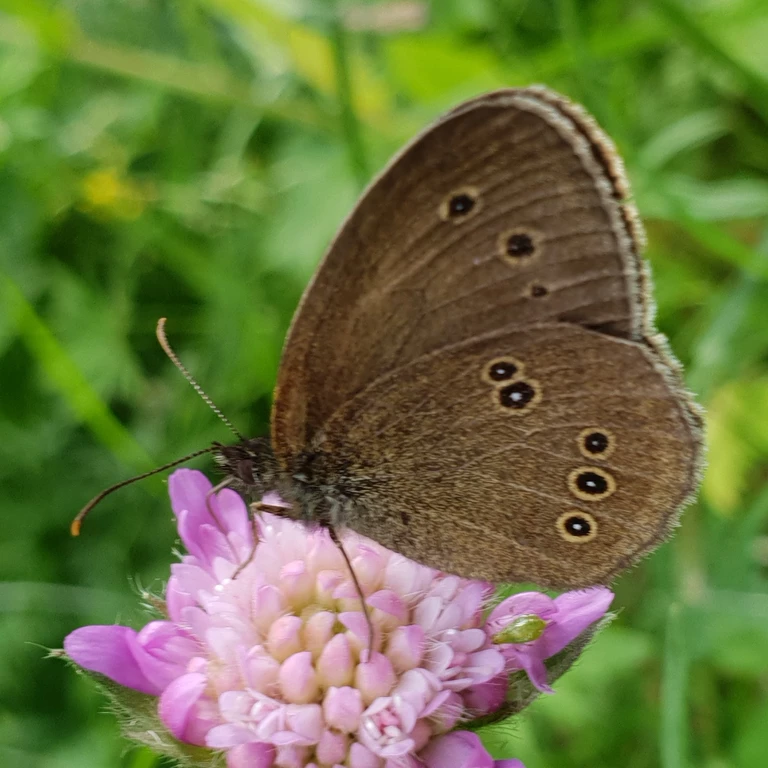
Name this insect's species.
Aphantopus hyperantus
